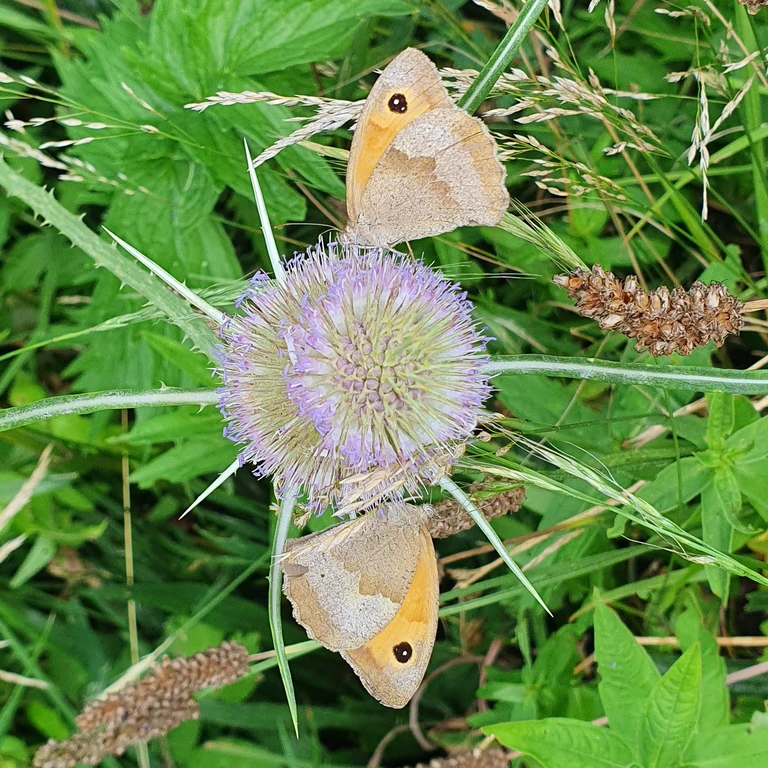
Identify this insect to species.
Maniola jurtina
